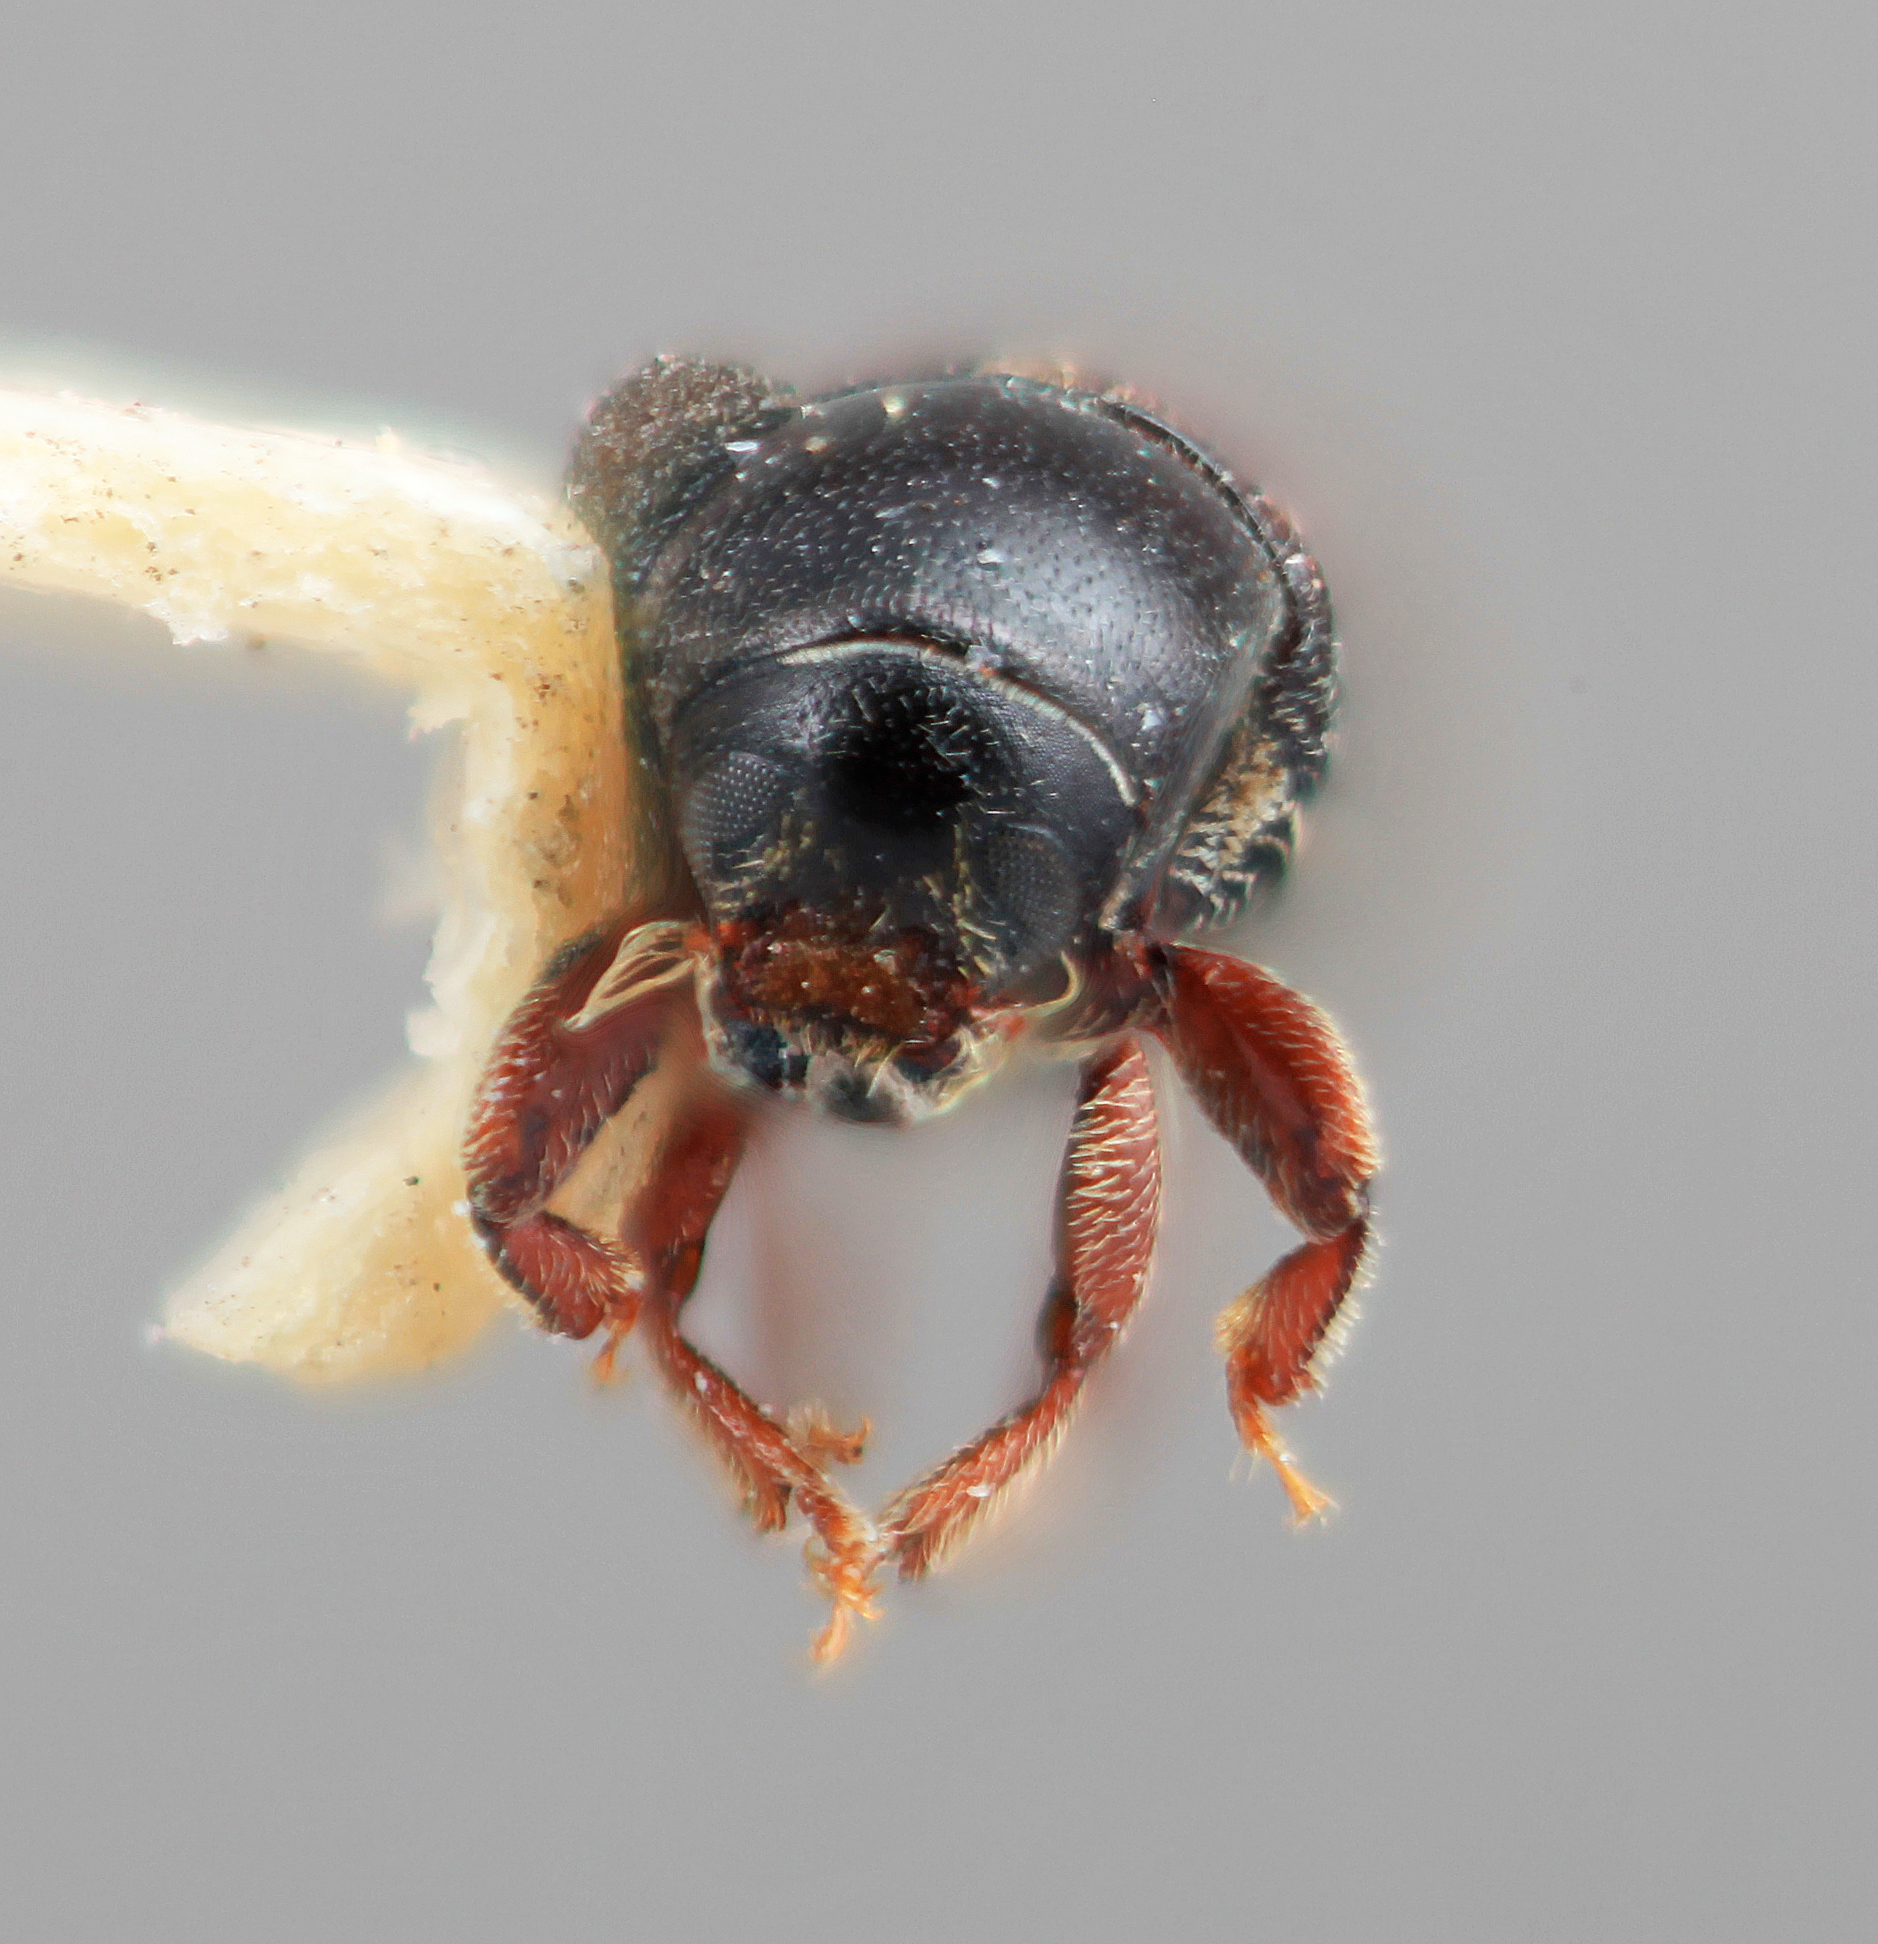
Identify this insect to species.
Cnesinus electinus
